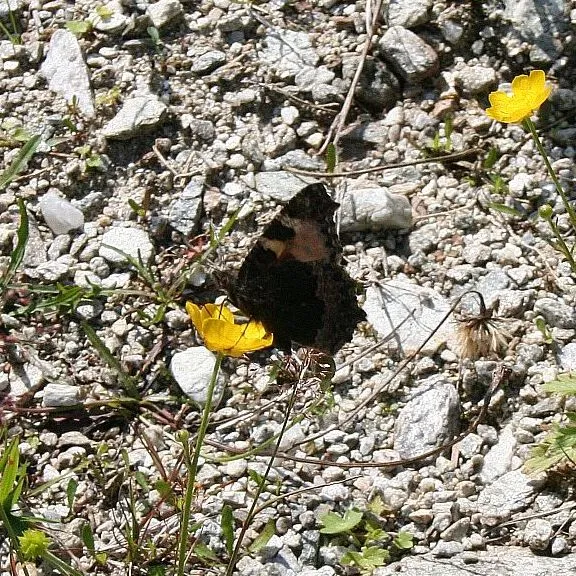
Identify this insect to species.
Aglais urticae
